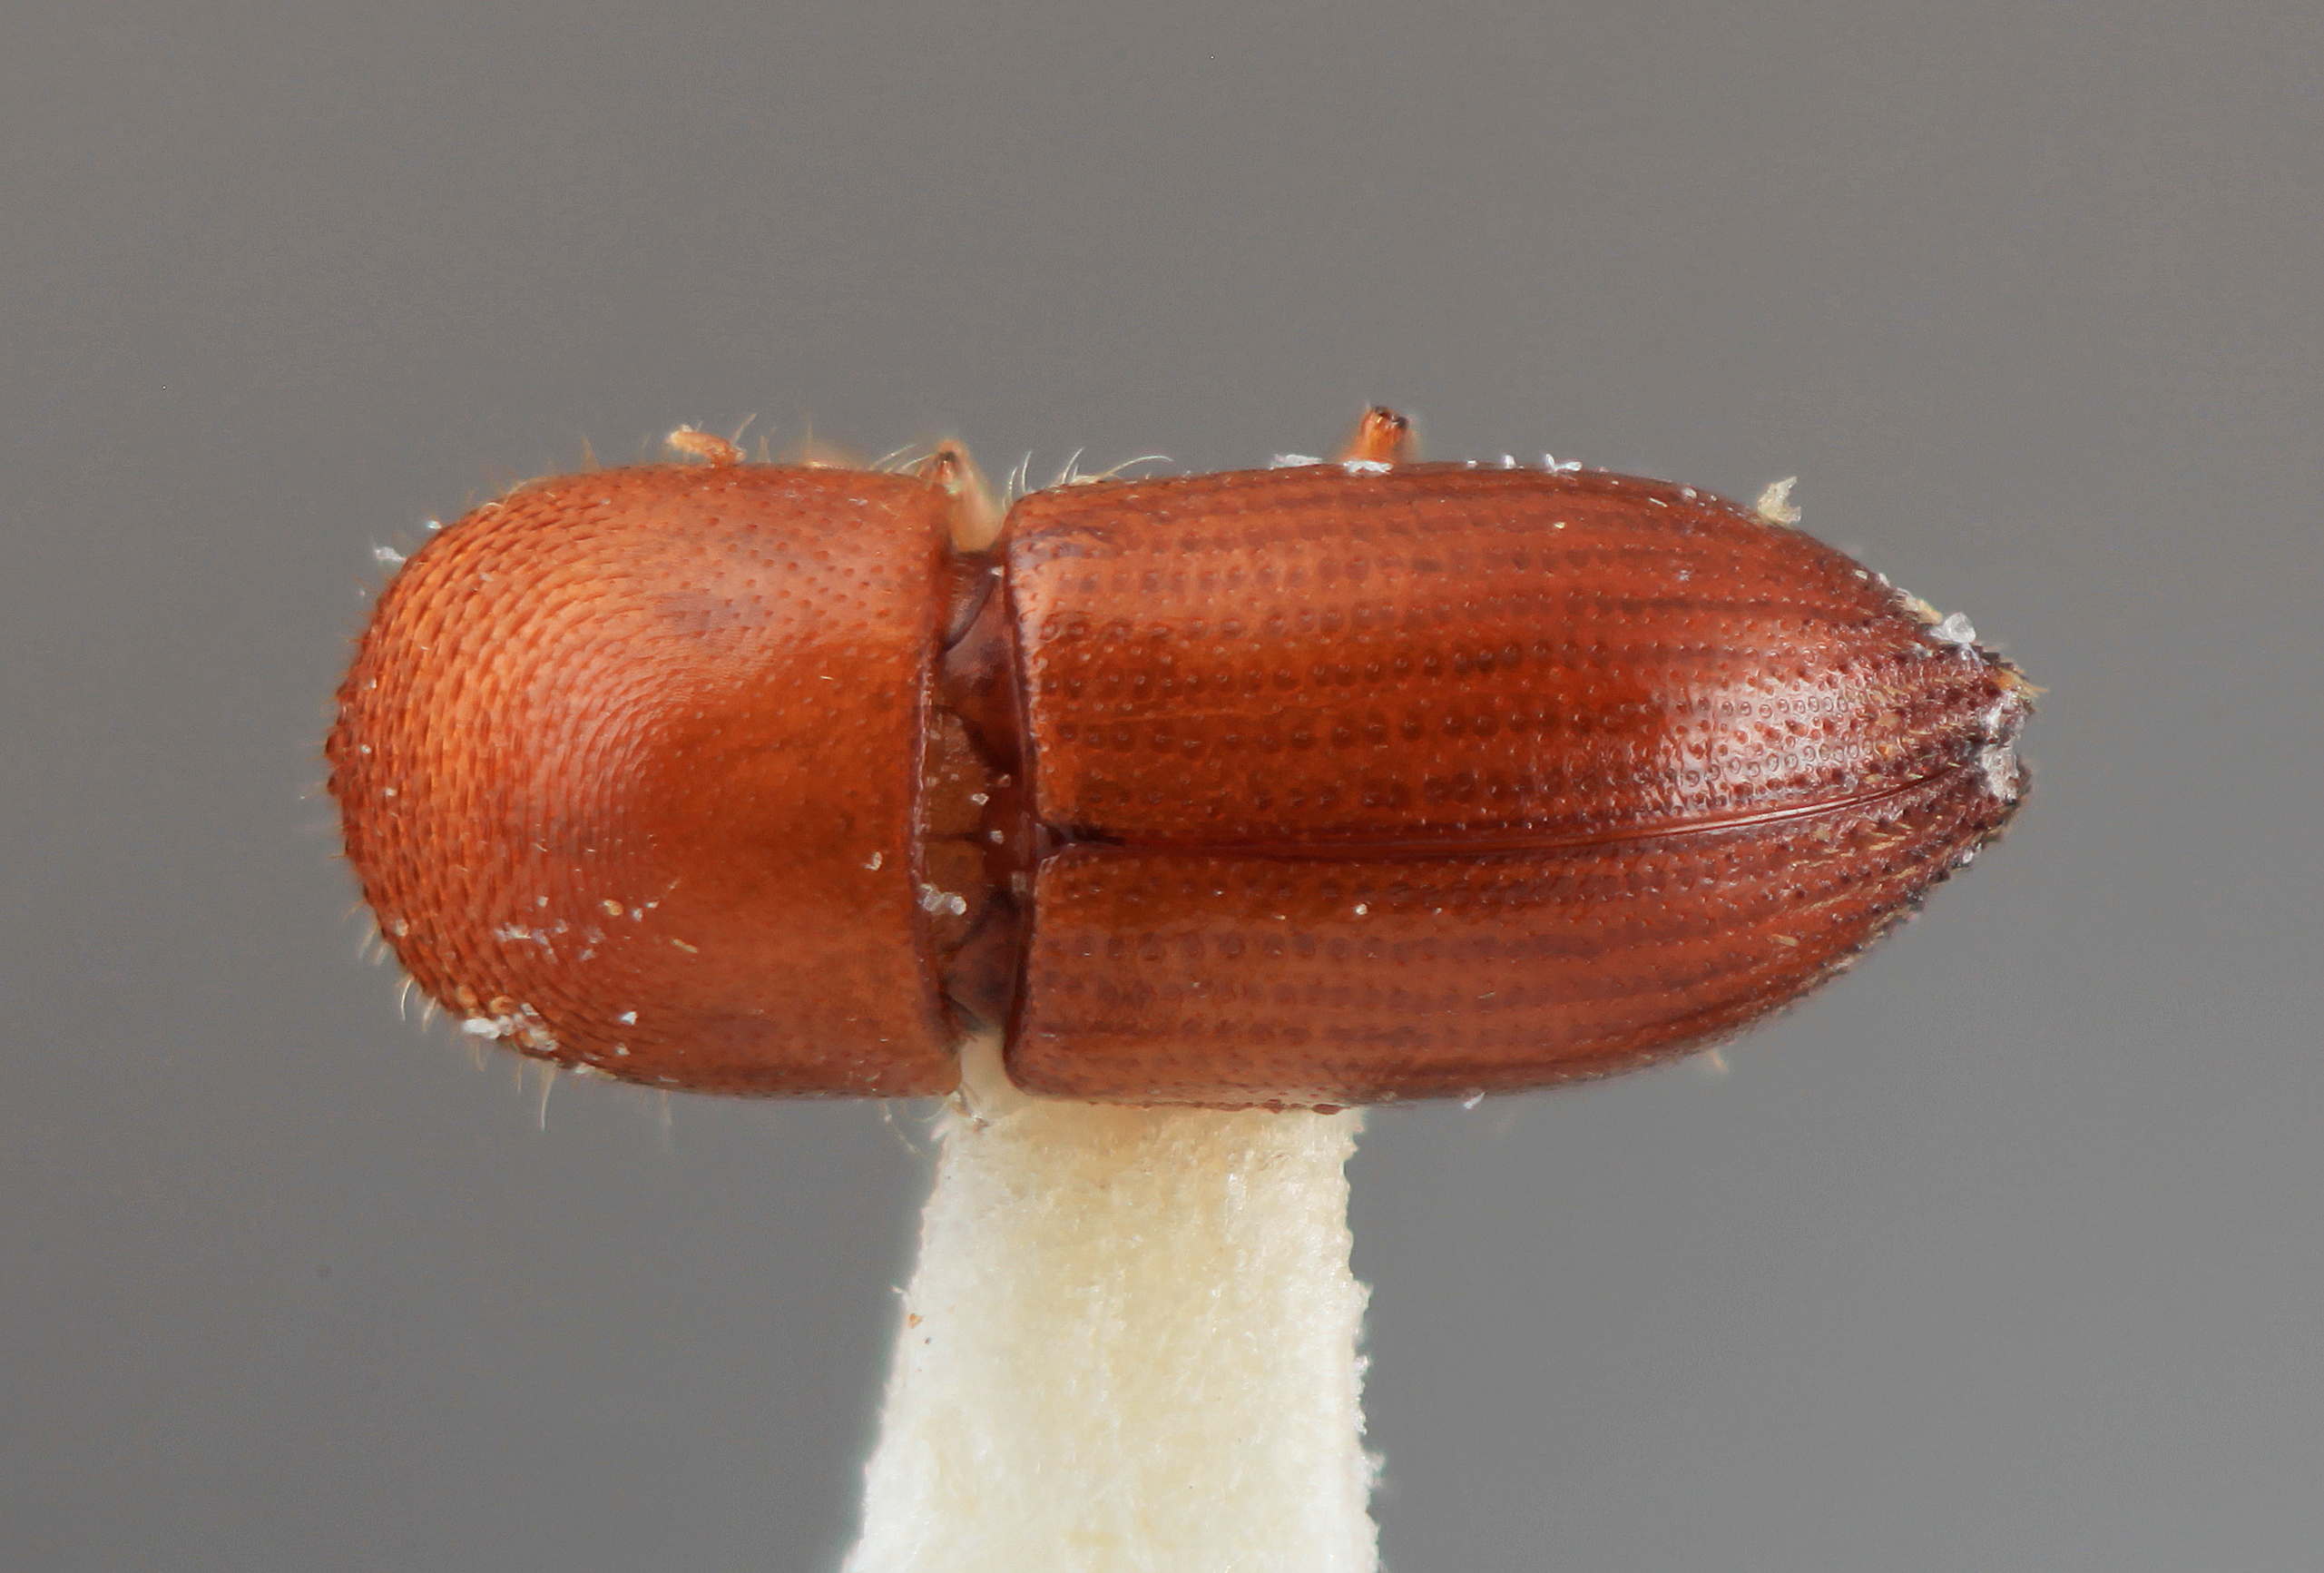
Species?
Coptoborus carumbensis
